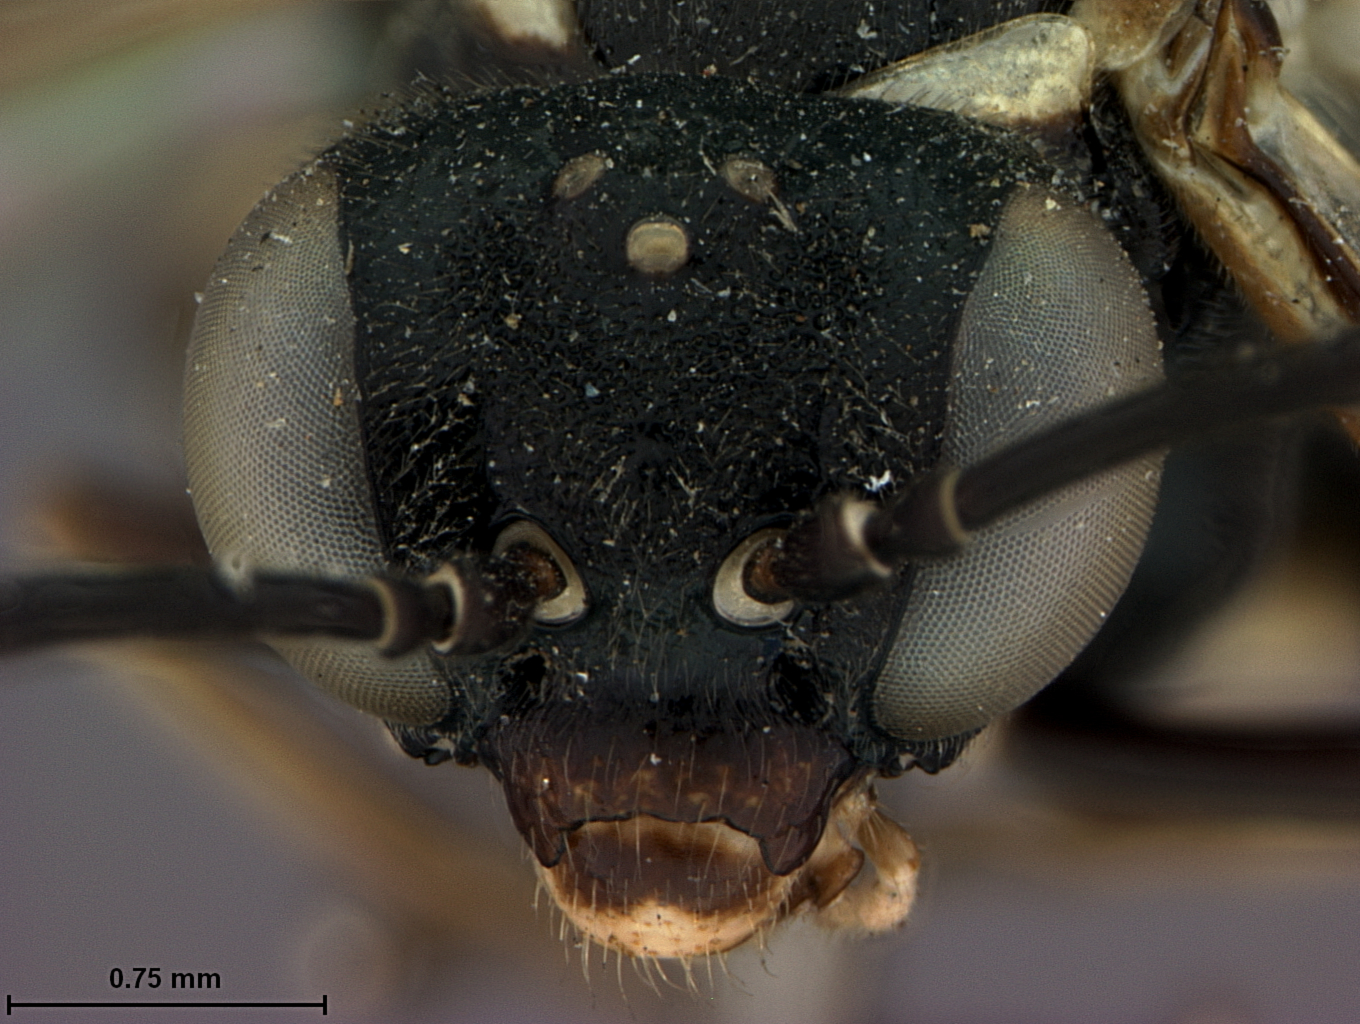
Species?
Macrophya melanota
